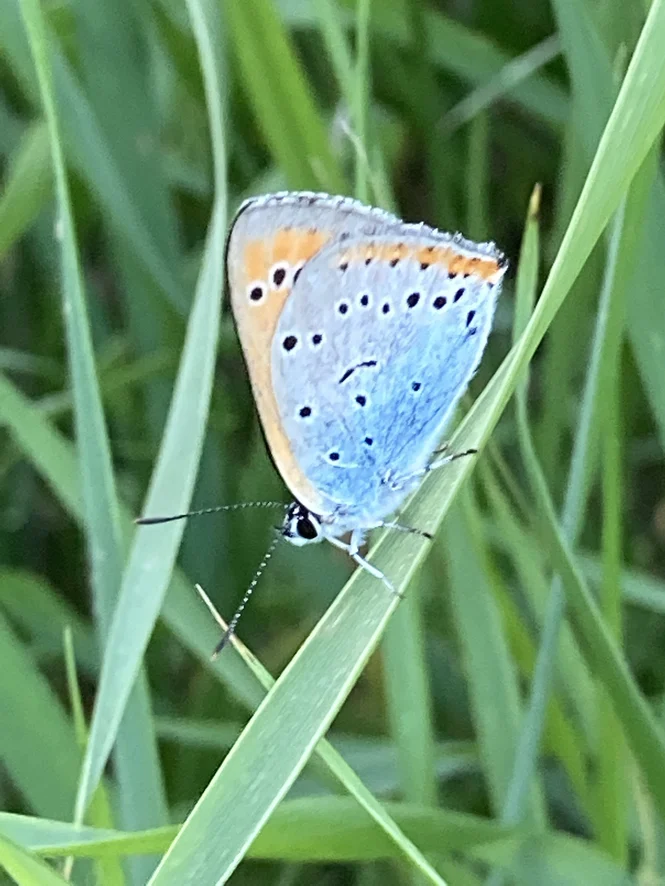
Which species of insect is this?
Lycaena dispar
